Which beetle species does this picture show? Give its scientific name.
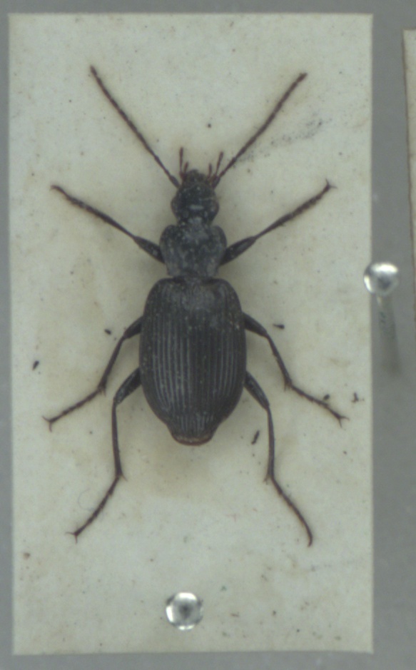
Platynus assimilis
